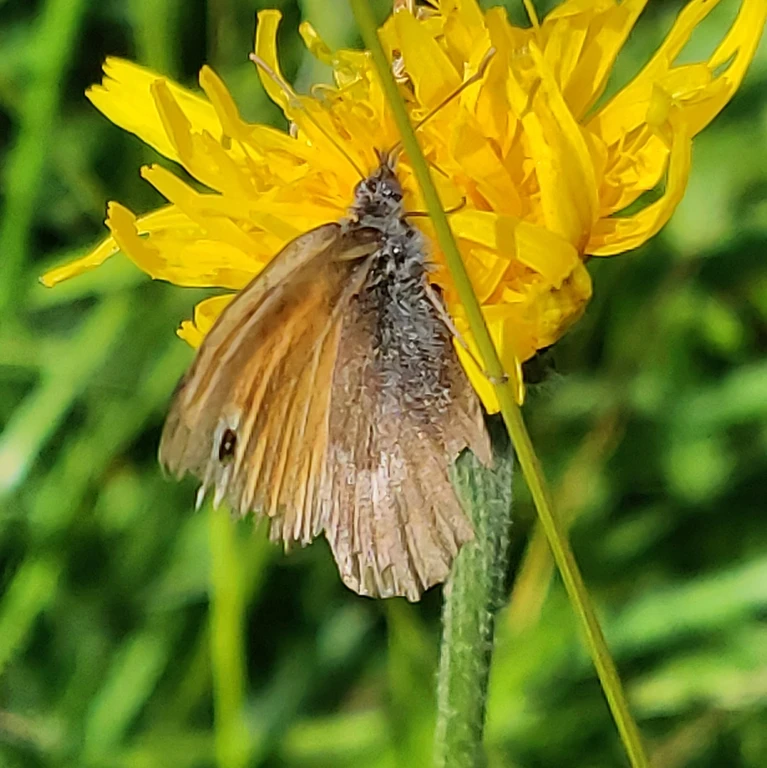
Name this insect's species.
Coenonympha pamphilus
